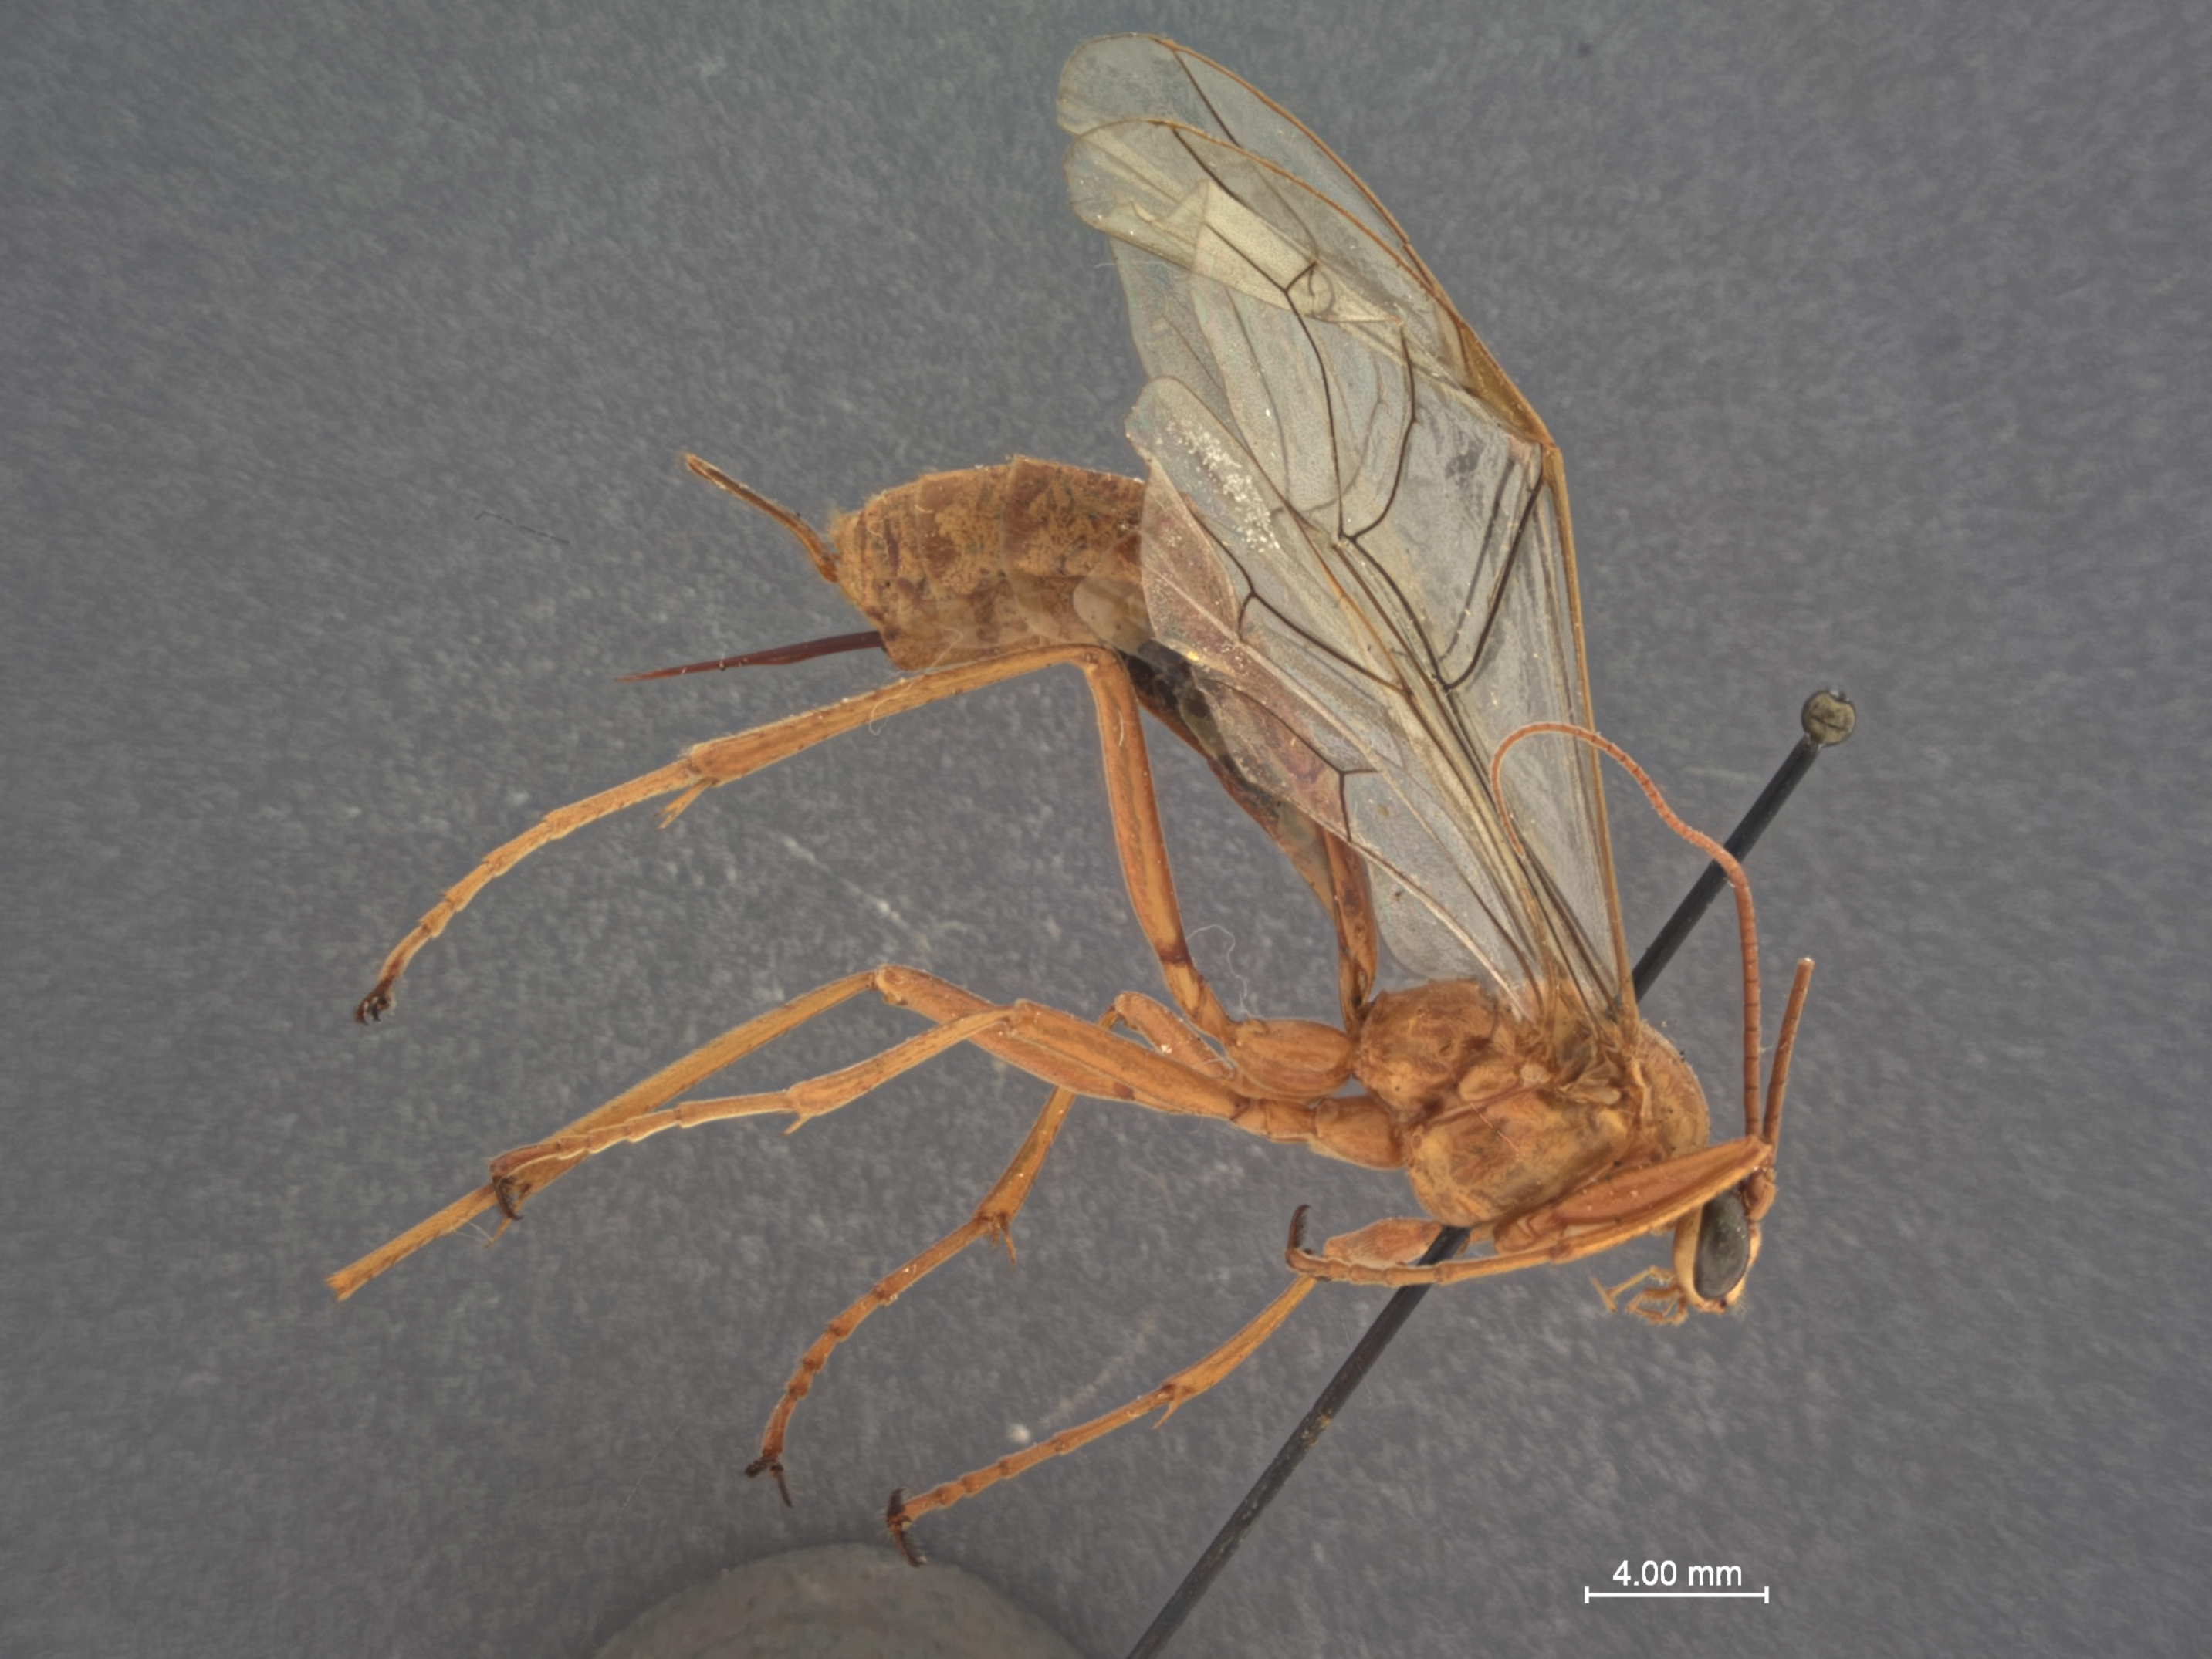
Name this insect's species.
Paniscus trituberculatus
